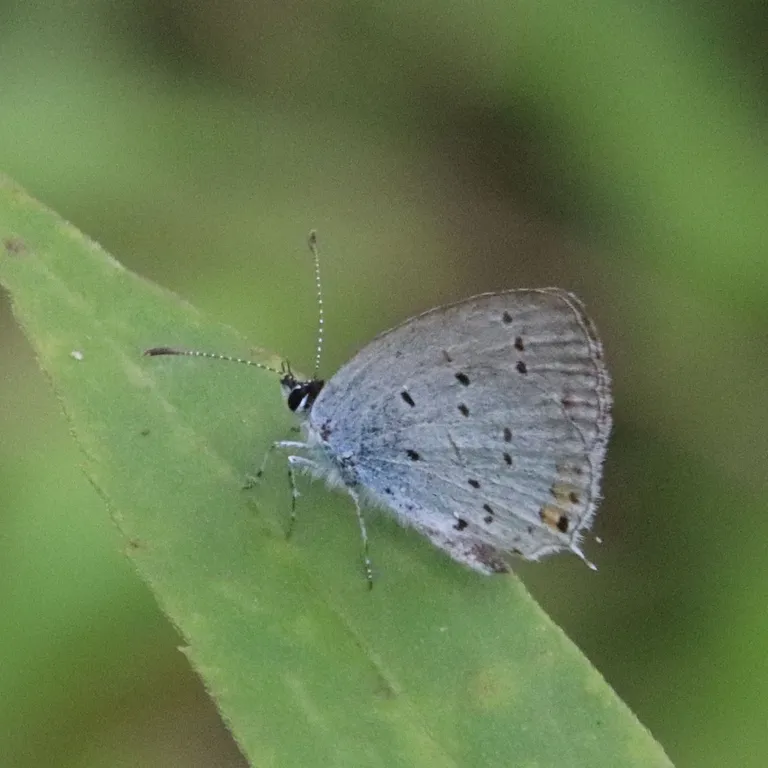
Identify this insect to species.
Cupido argiades (also Elkalyce argiades)
